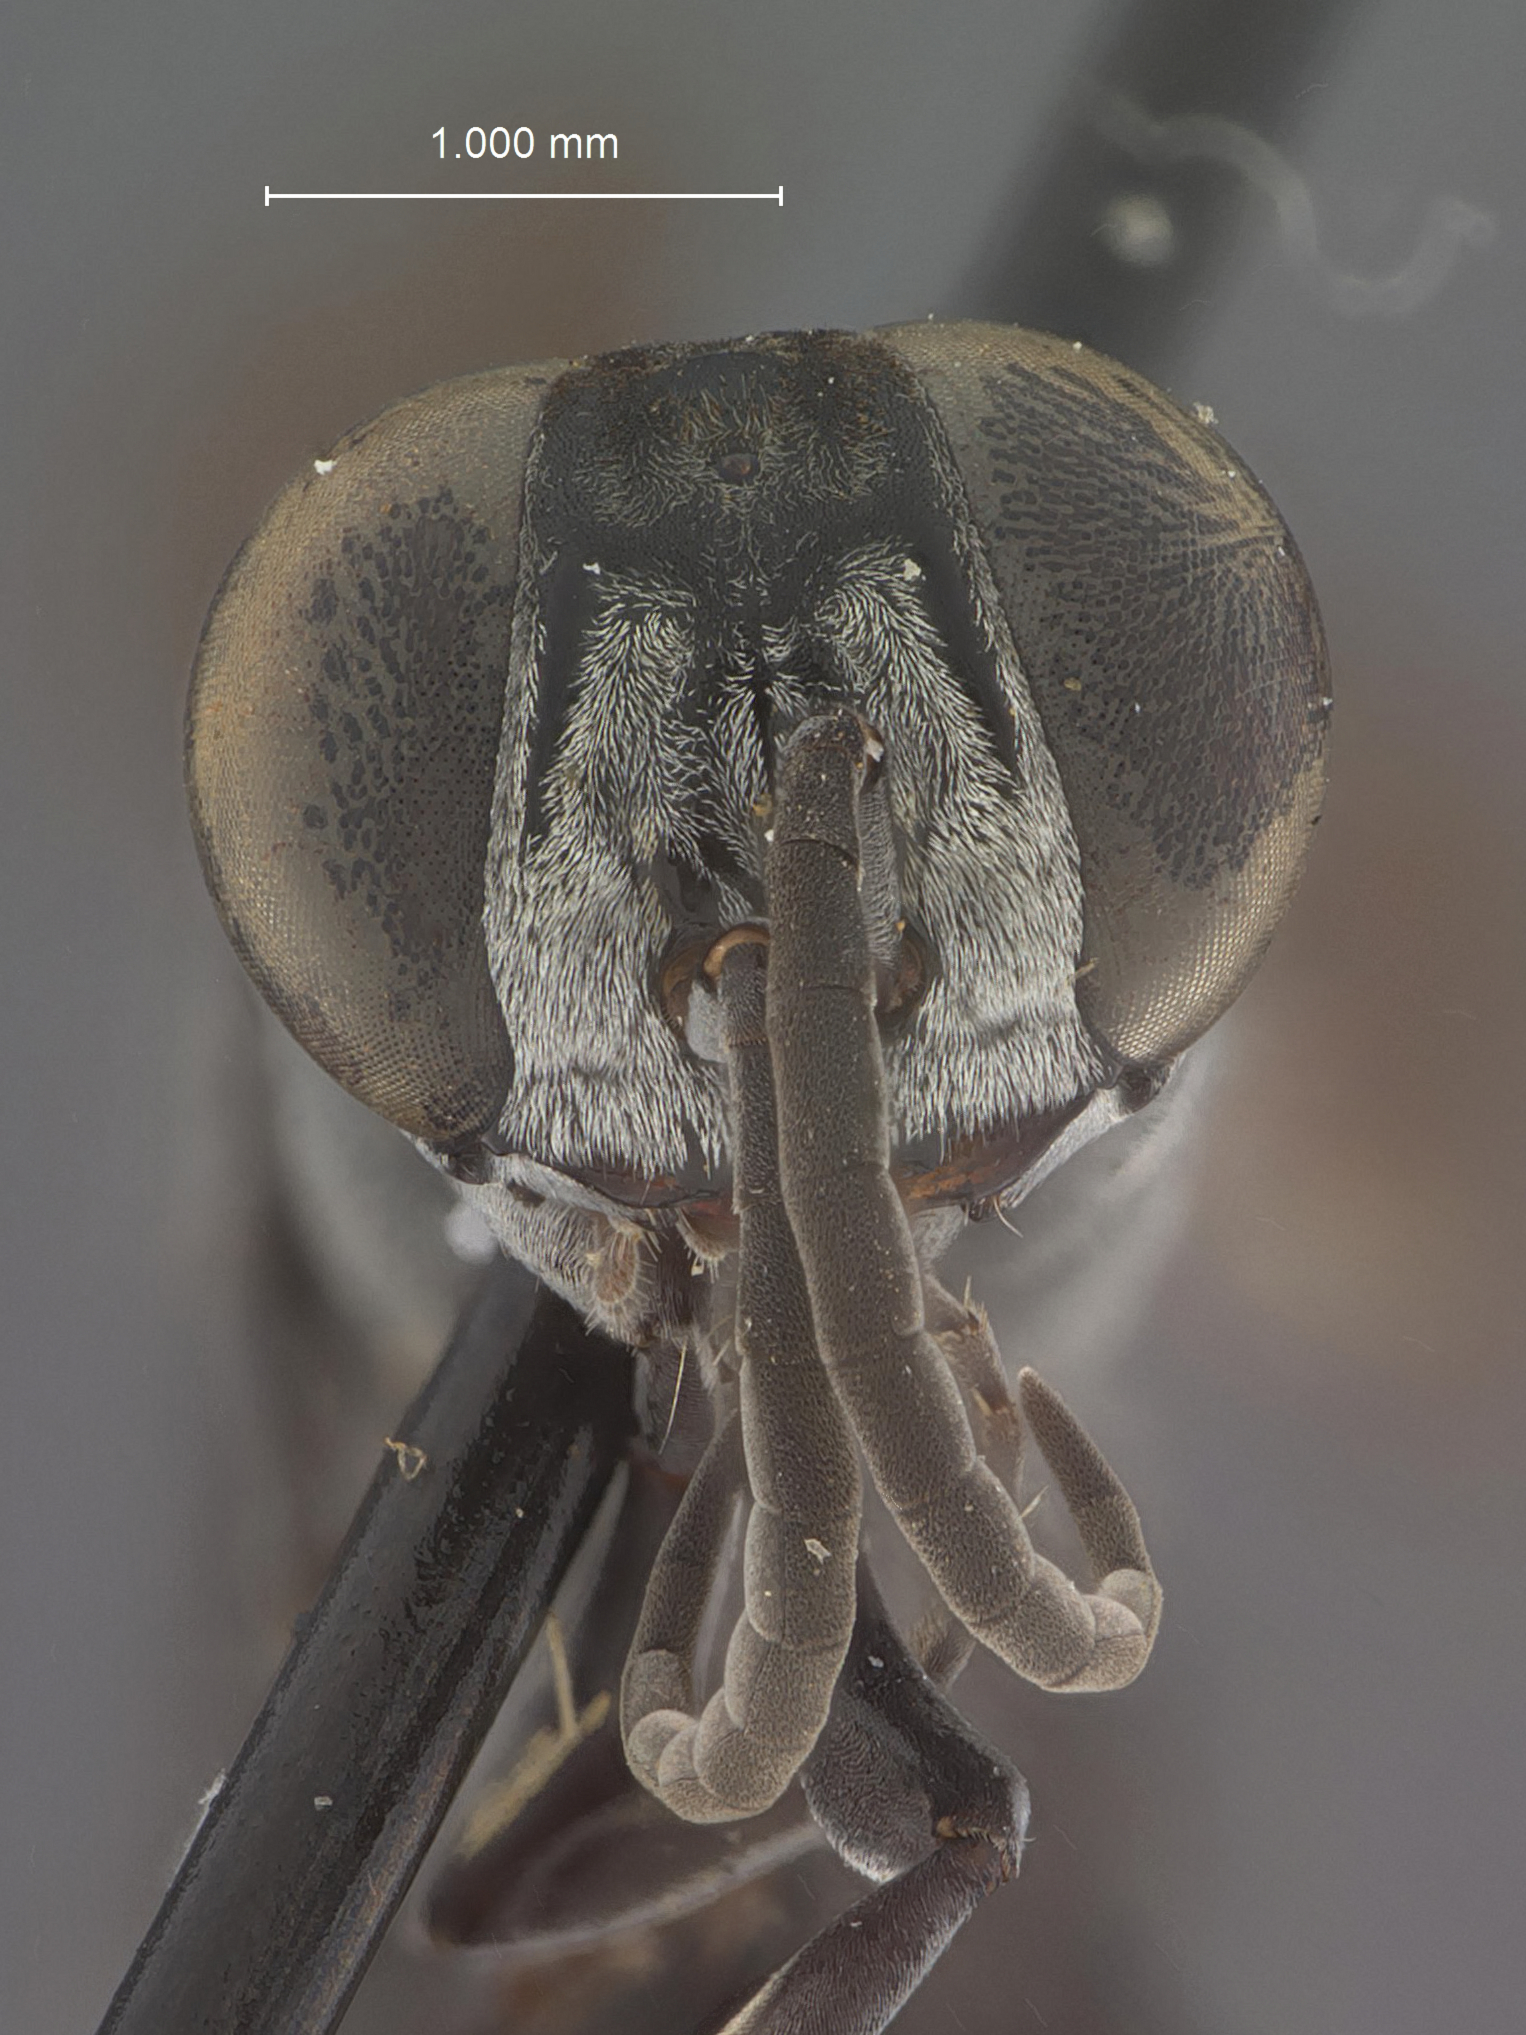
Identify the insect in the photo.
Liris vincenti
